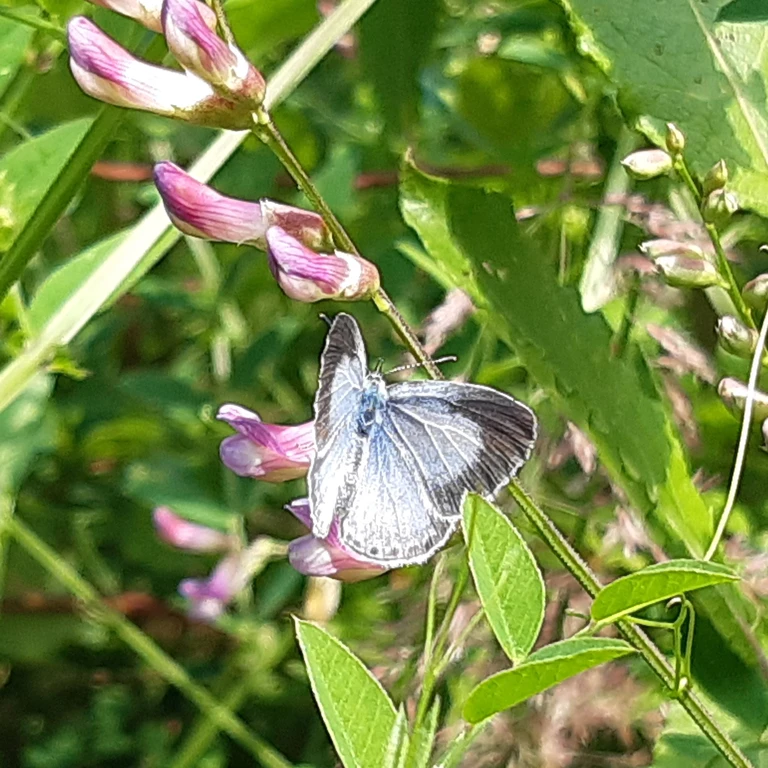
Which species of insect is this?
Celastrina argiolus
